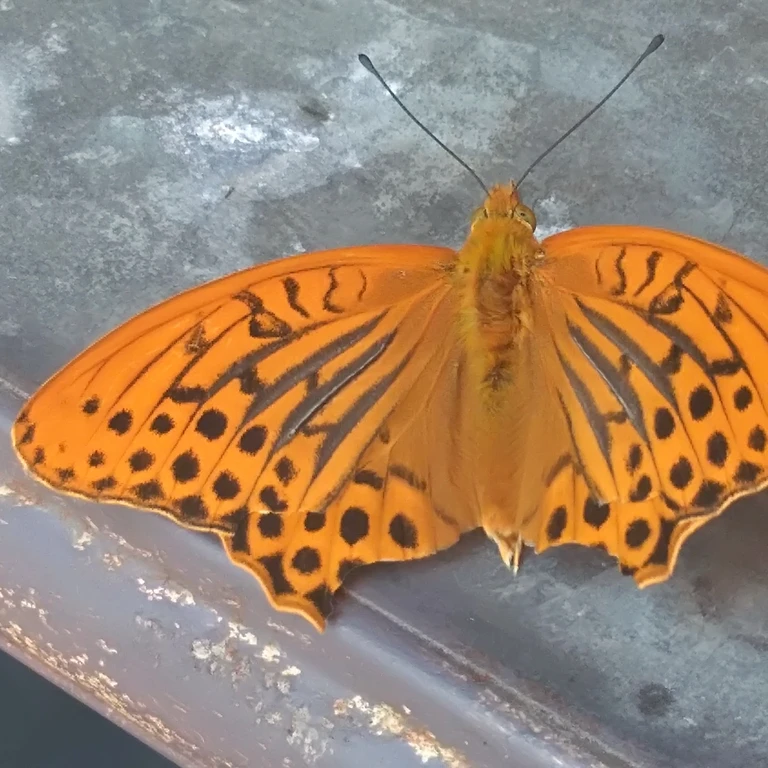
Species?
Argynnis paphia
